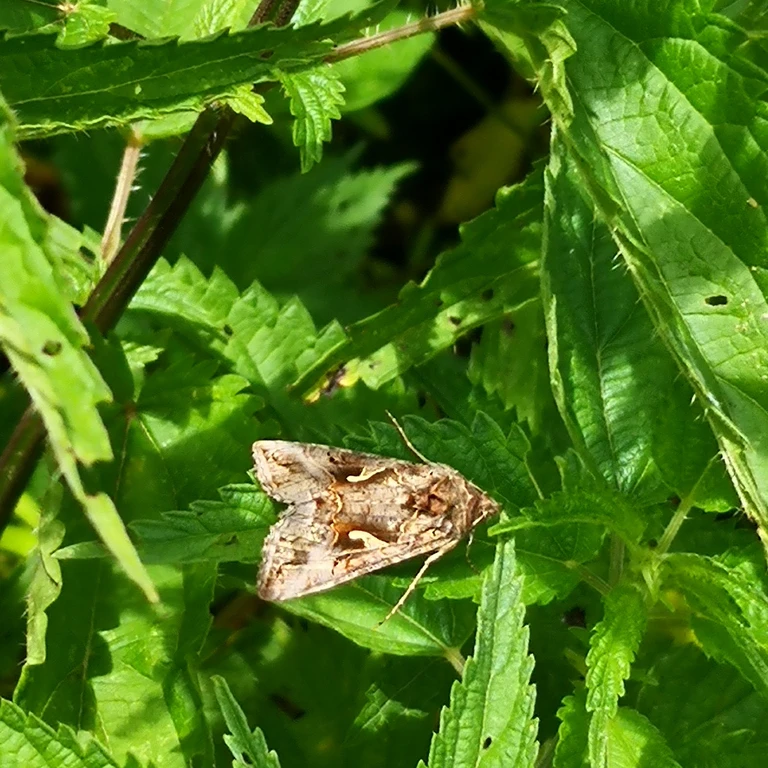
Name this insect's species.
Autographa gamma
